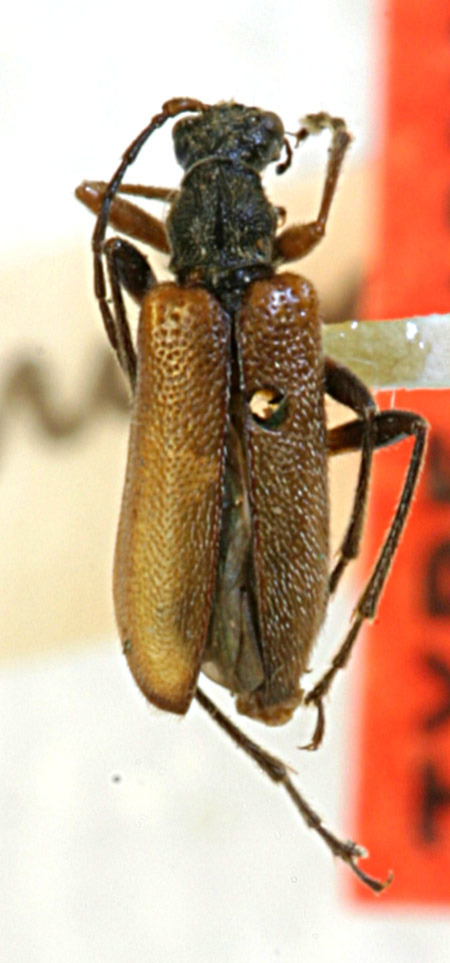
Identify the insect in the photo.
Cortodera cubitalis (also Leptacmaeops minima)
